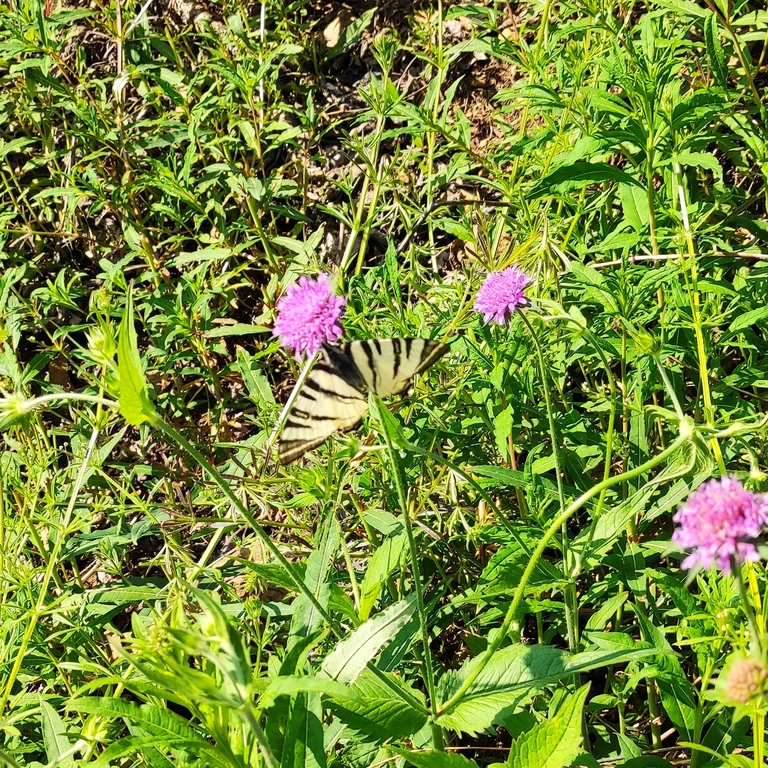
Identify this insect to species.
Iphiclides podalirius
